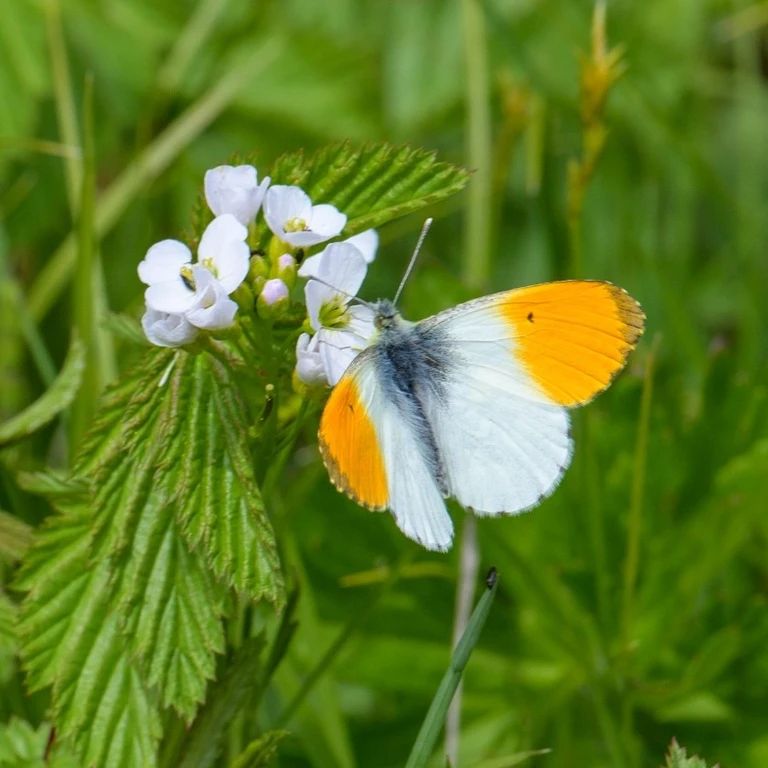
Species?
Anthocharis cardamines
